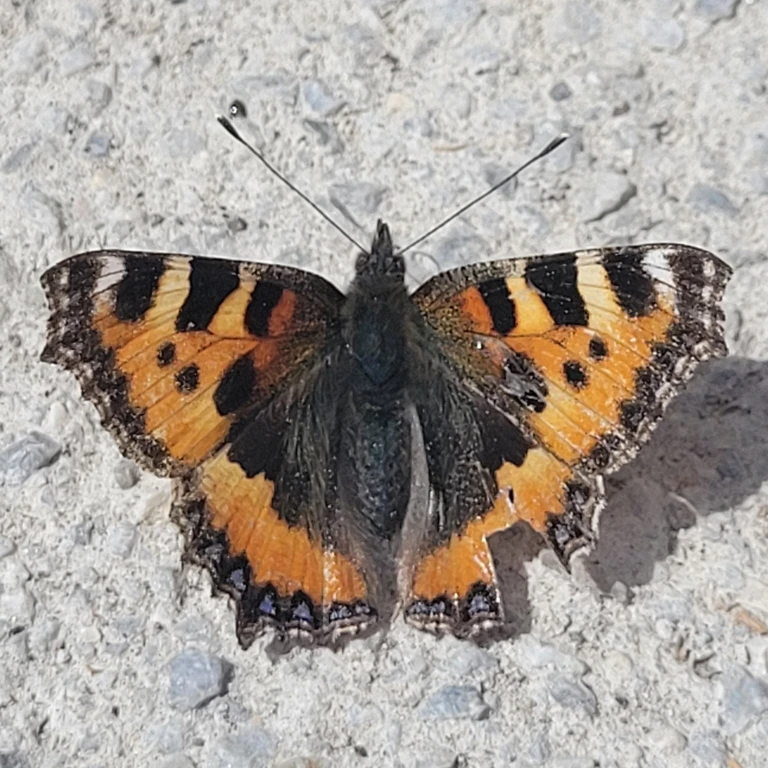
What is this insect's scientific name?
Aglais urticae
